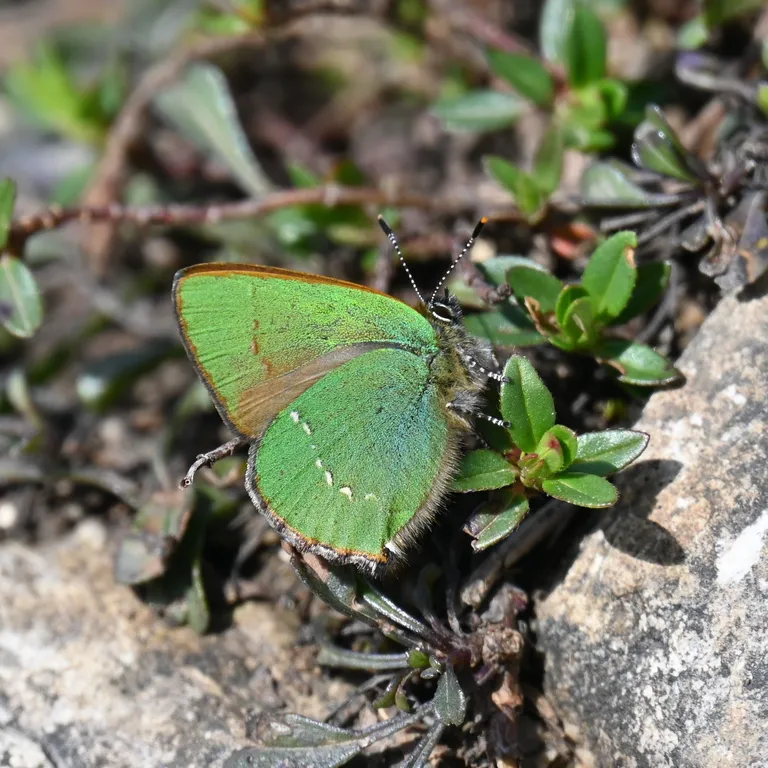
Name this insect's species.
Callophrys rubi
